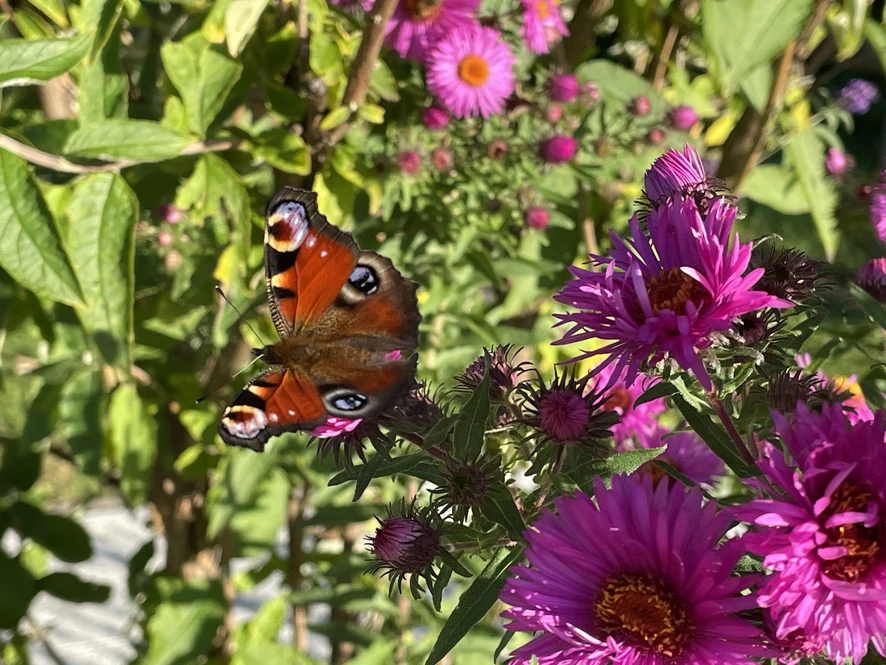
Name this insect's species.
Aglais io
